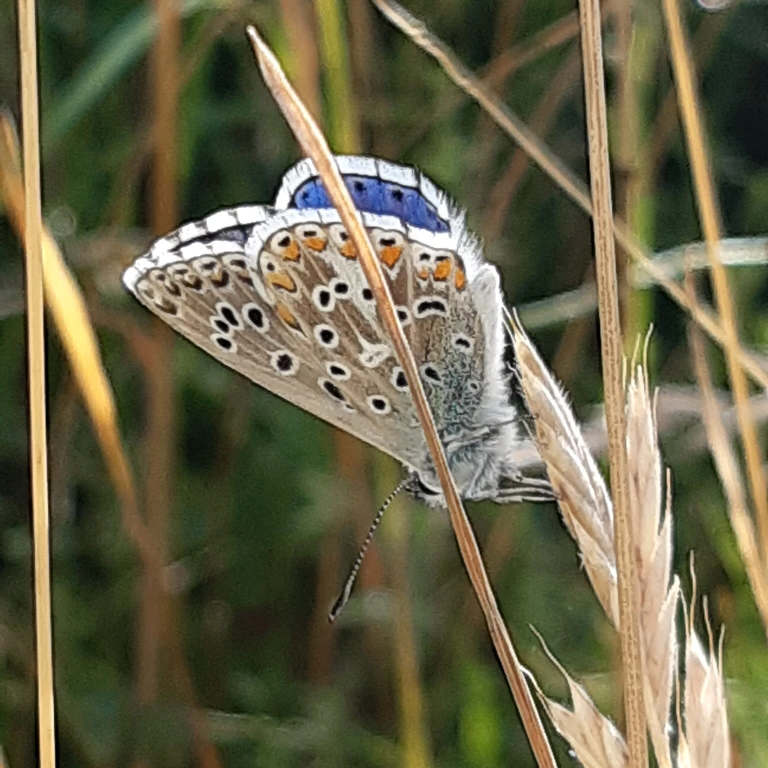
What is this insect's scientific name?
Lysandra bellargus
